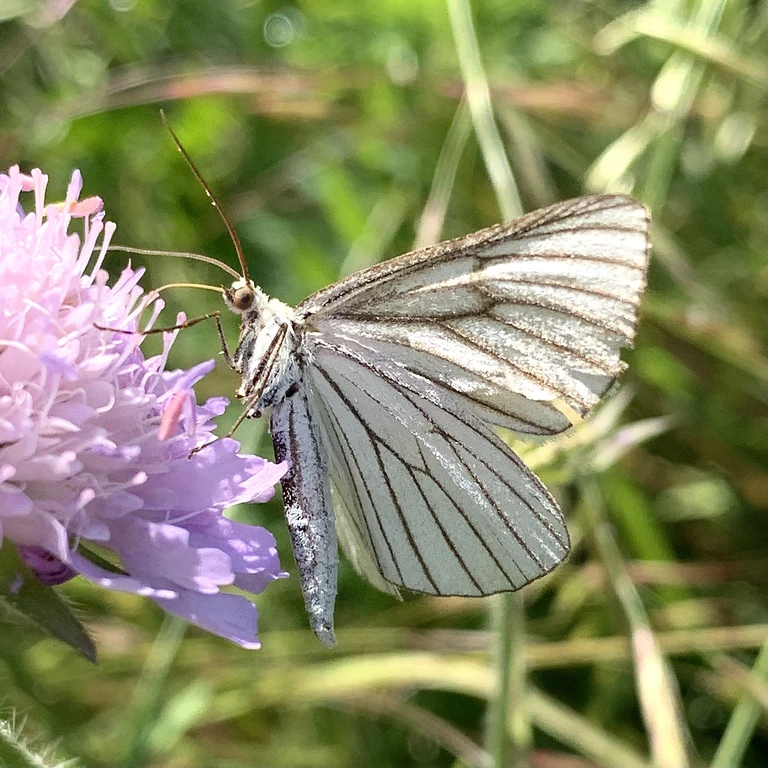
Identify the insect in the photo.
Siona lineata
